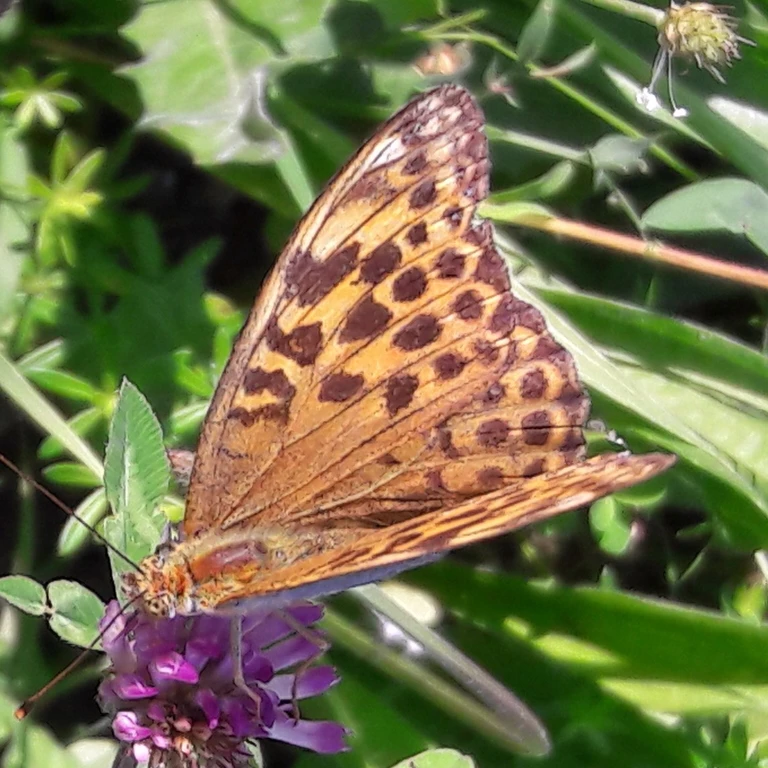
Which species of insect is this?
Argynnis paphia
